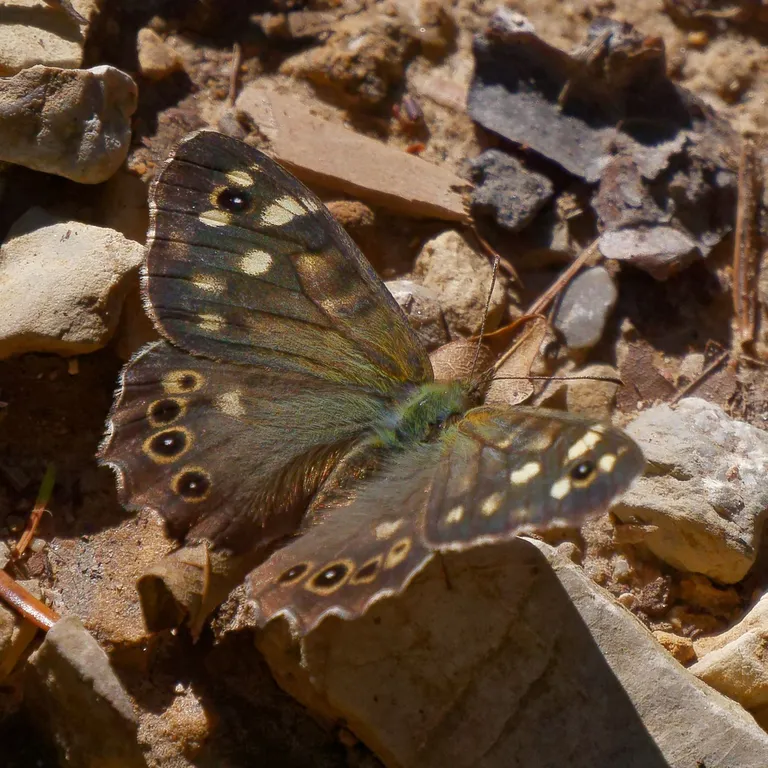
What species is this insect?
Pararge aegeria
